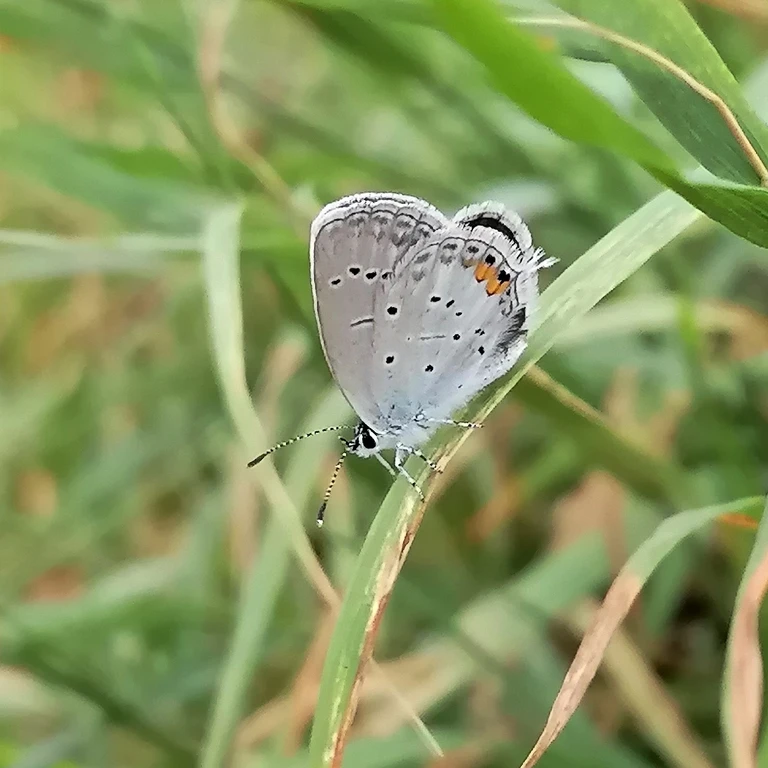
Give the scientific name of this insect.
Cupido argiades (also Elkalyce argiades)
